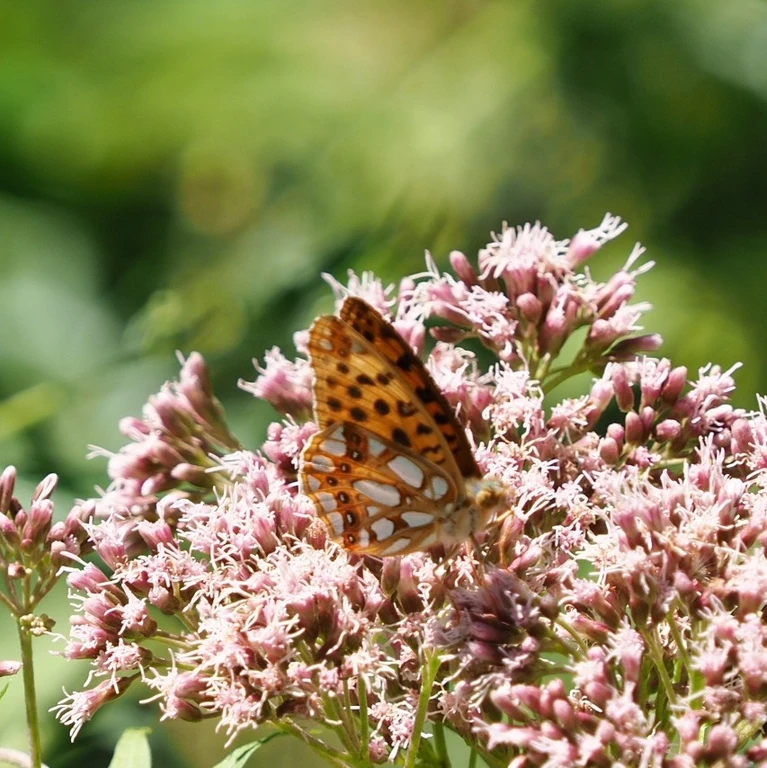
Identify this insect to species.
Issoria lathonia
